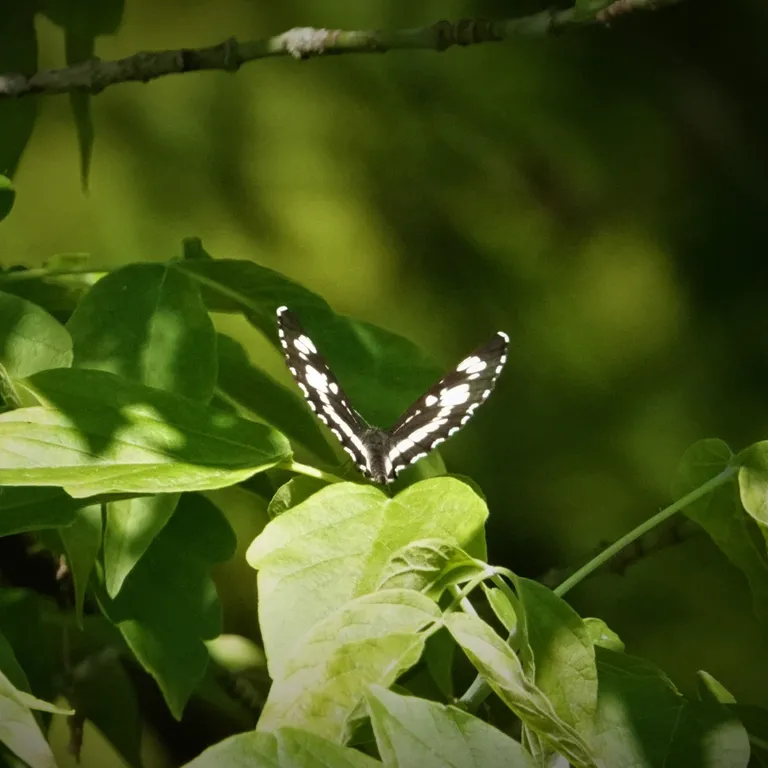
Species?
Neptis rivularis
